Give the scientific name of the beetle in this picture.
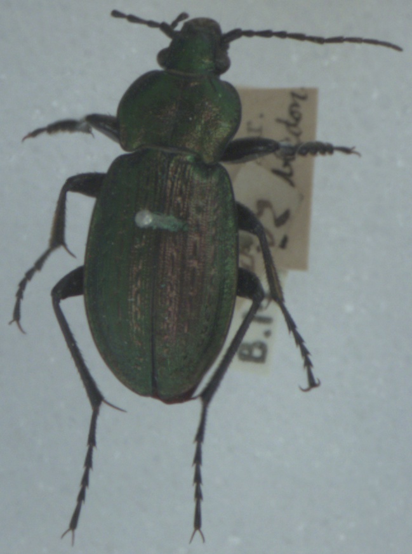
Carabus arvensis
